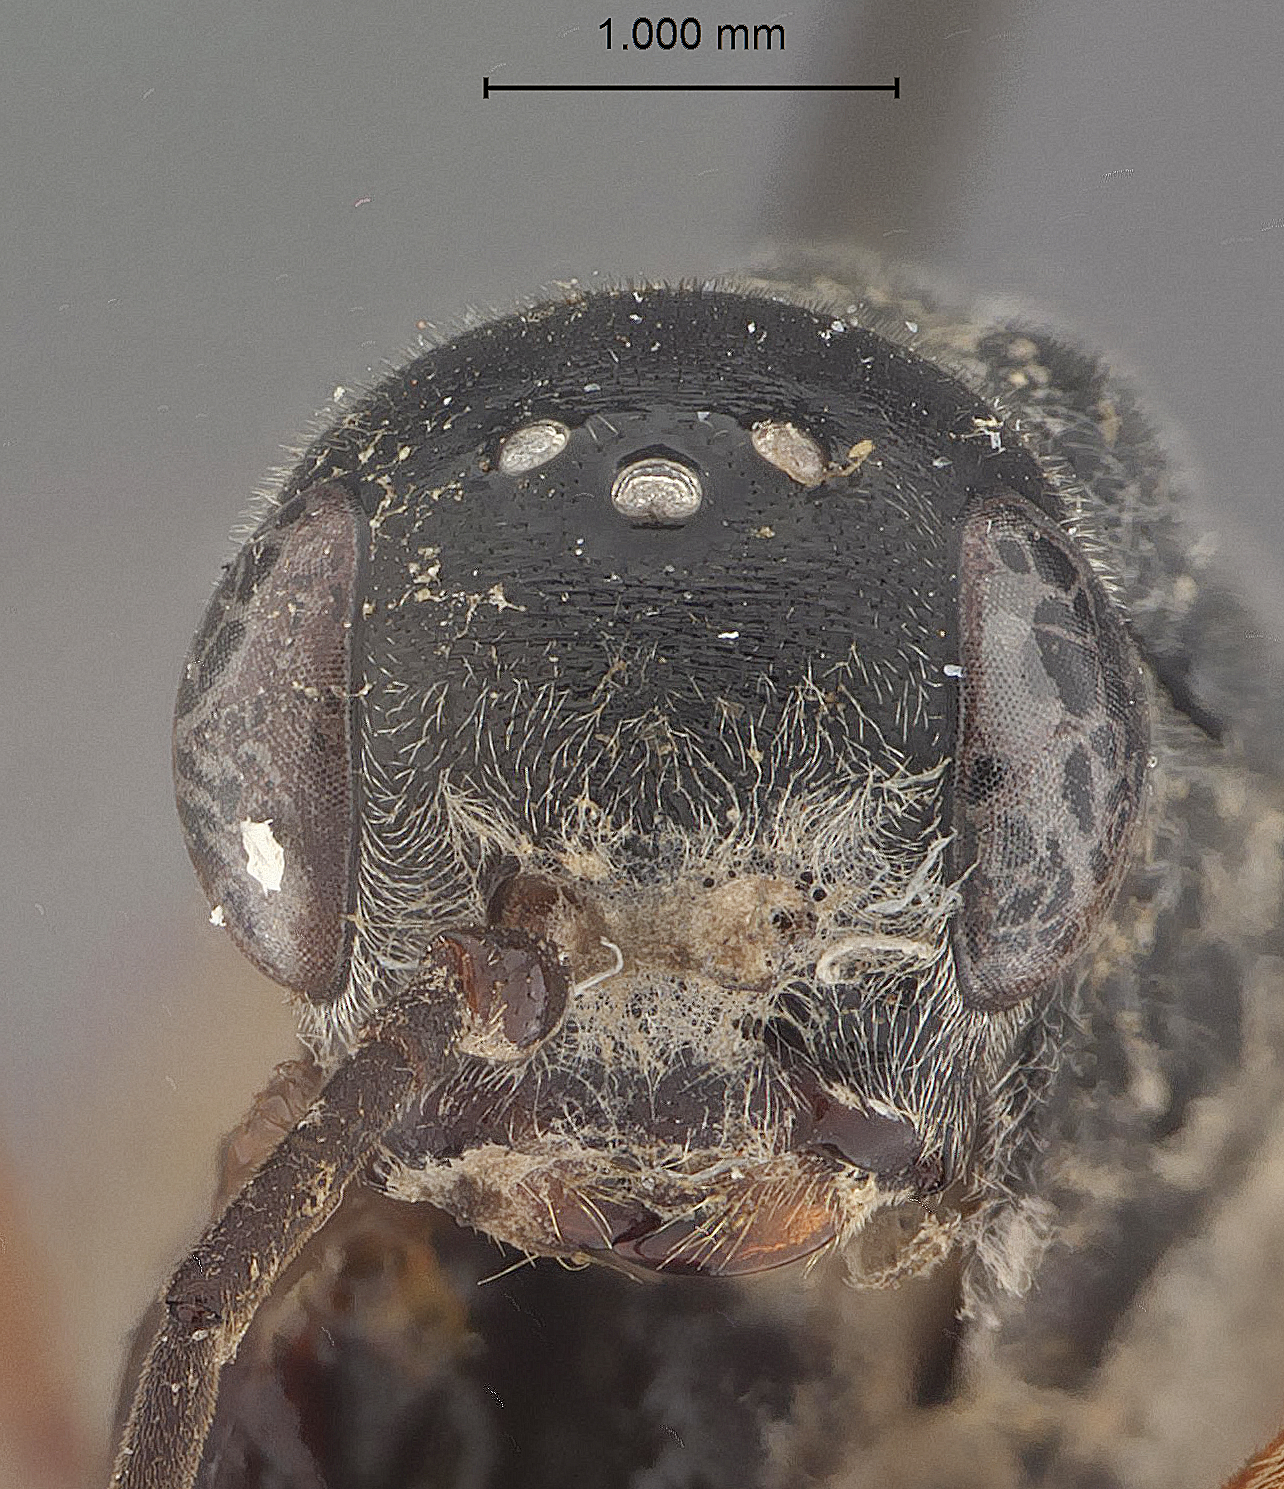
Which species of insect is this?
Aulacostethus californicus
